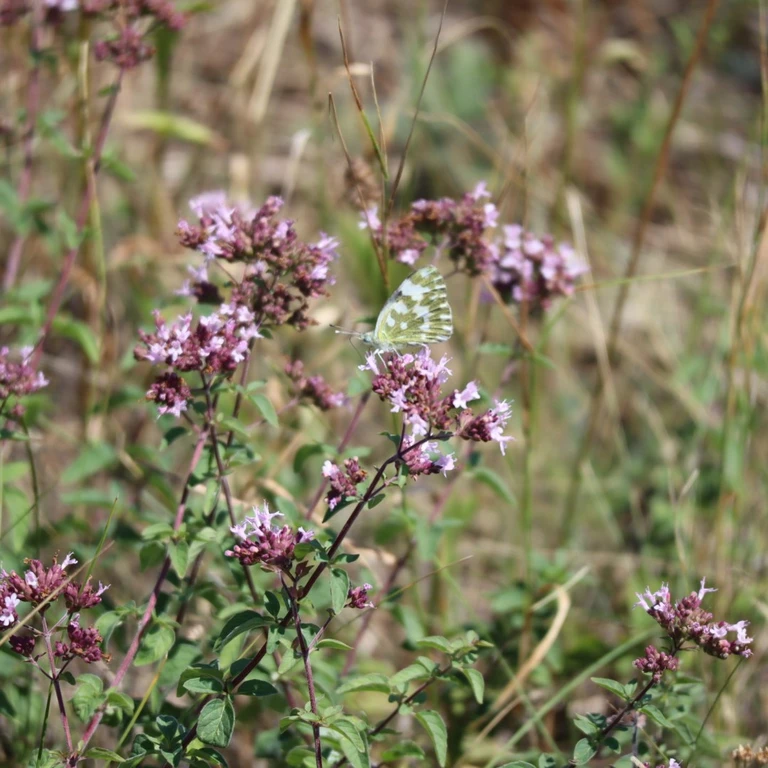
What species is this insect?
Pontia edusa
